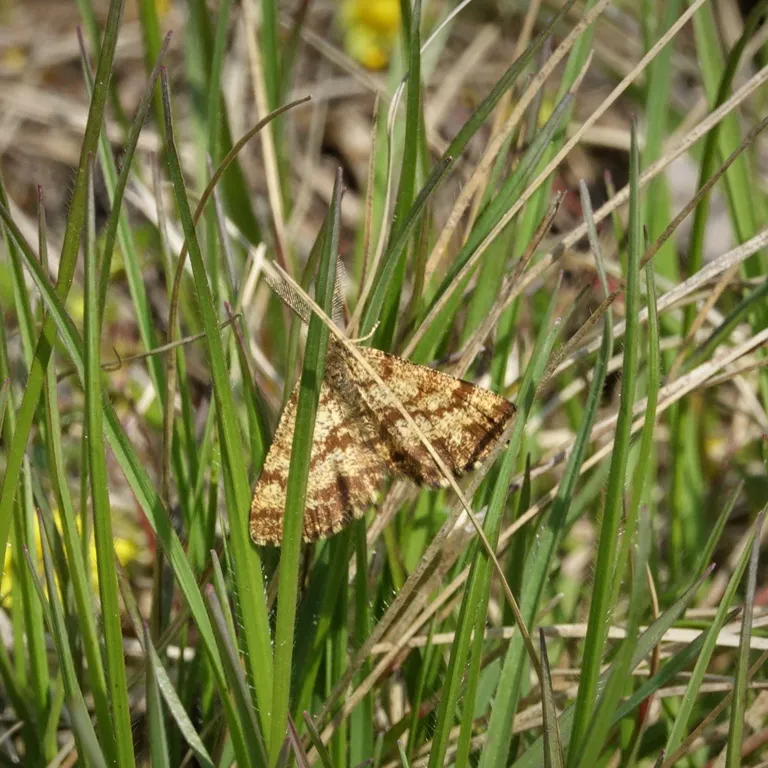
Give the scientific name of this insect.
Ematurga atomaria
